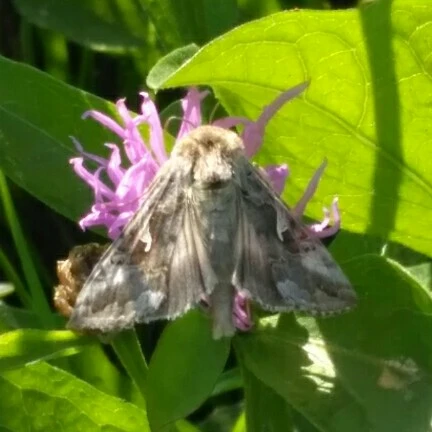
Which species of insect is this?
Autographa gamma
